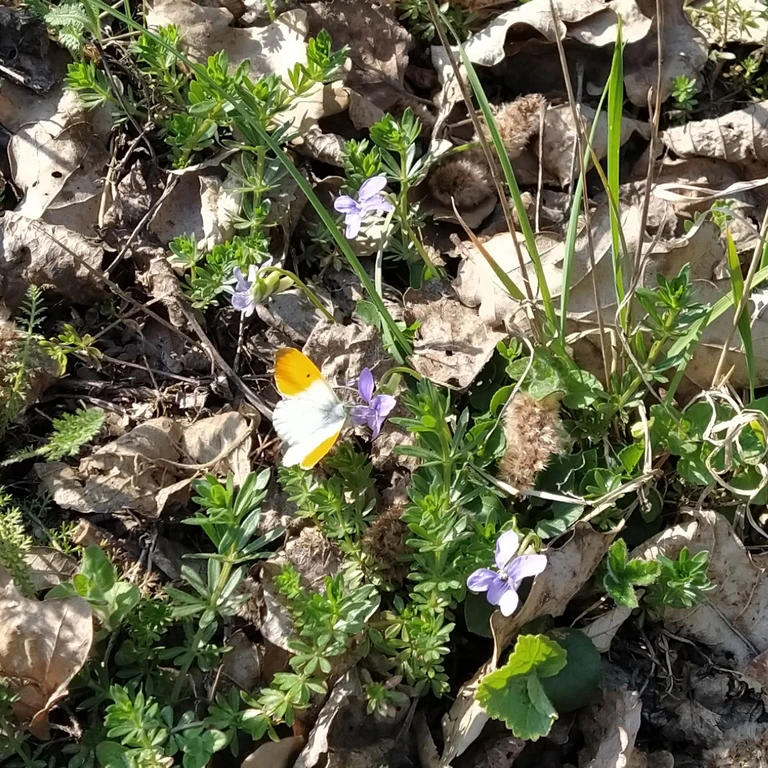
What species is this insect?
Anthocharis cardamines
